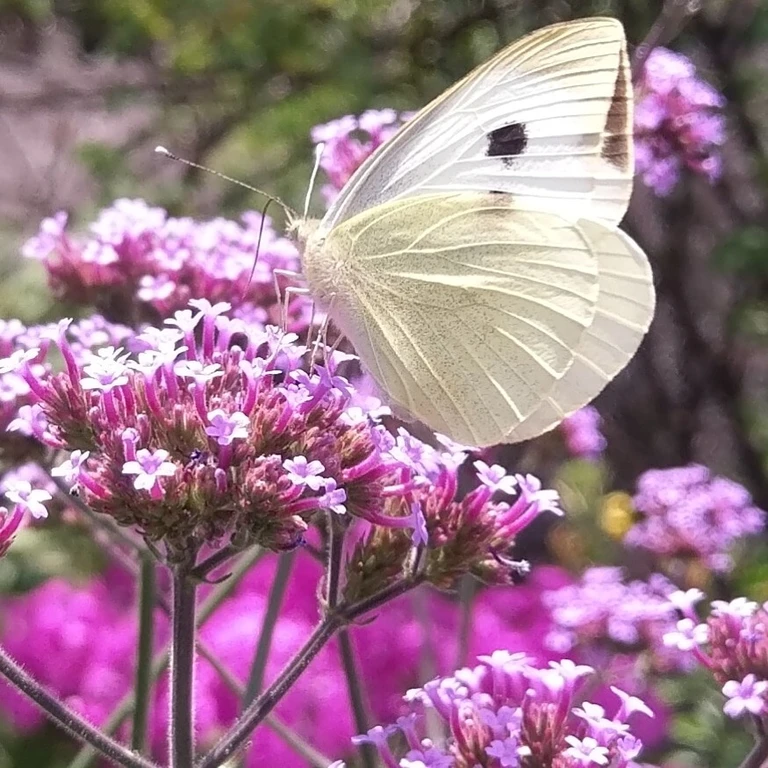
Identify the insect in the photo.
Pieris brassicae
